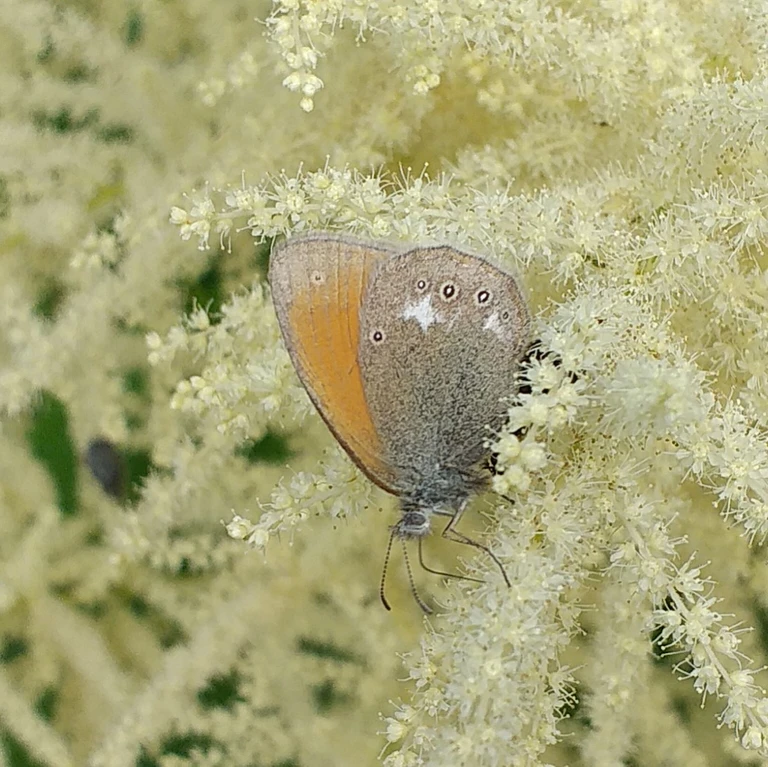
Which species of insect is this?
Coenonympha glycerion (also Coenonympha iphis)
